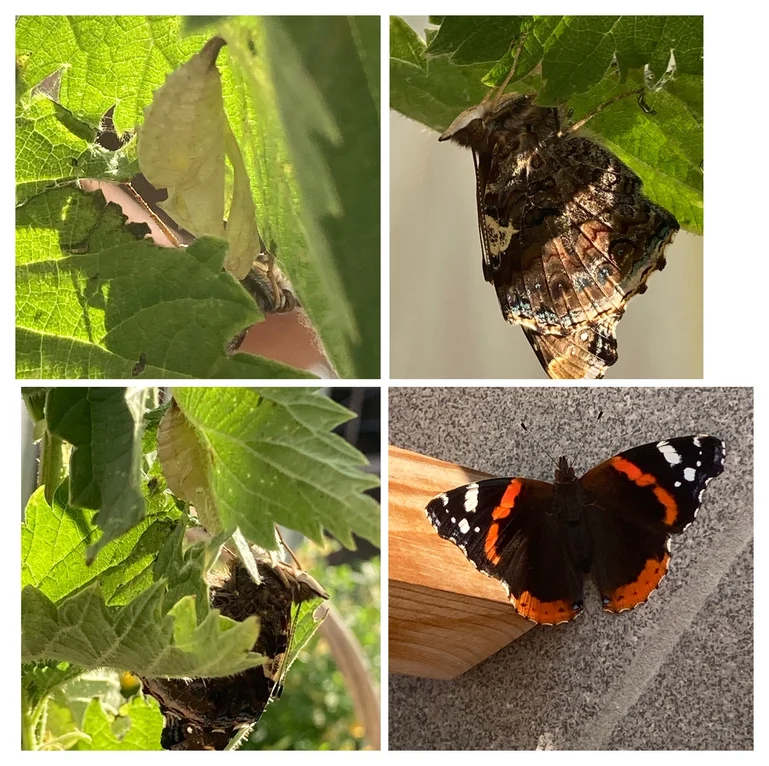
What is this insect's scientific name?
Vanessa atalanta
